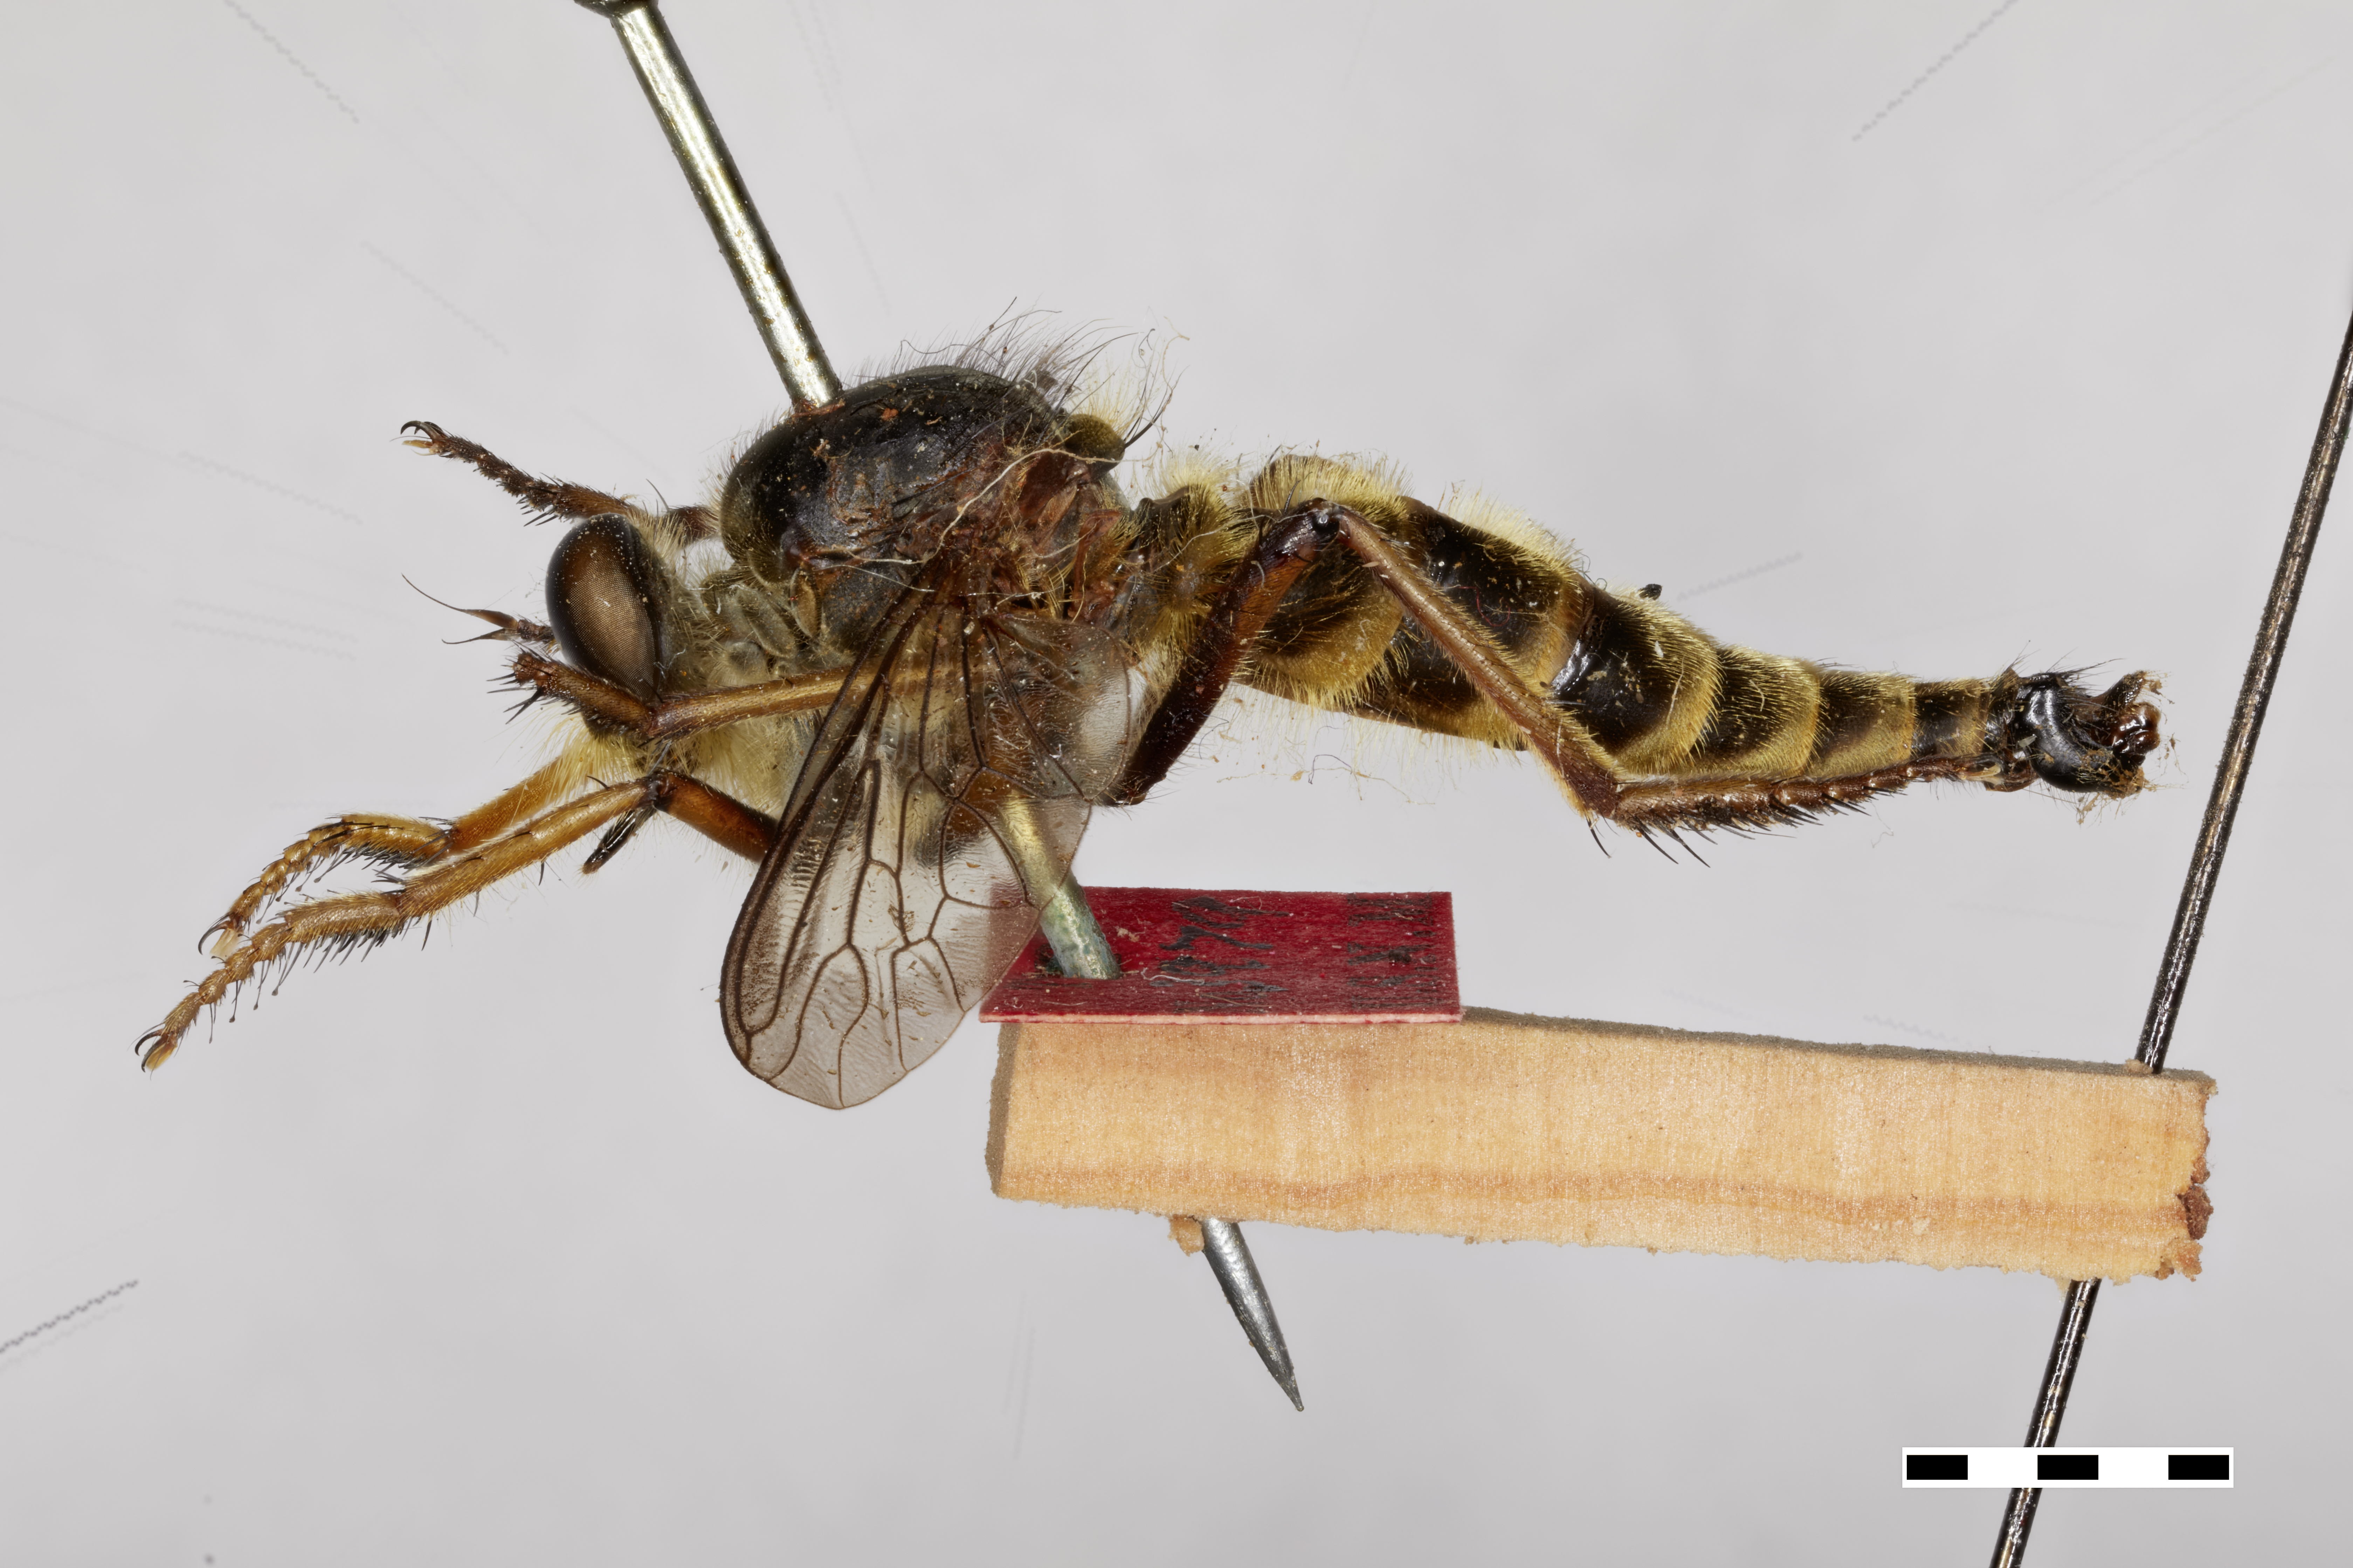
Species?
Asilus virgatipes
